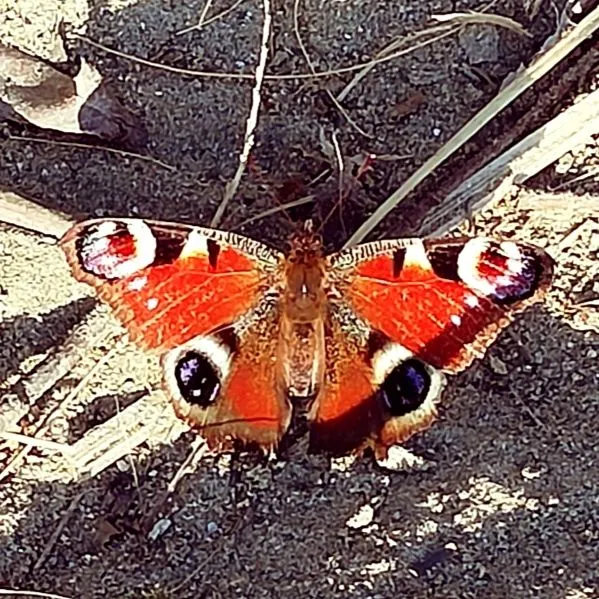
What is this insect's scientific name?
Aglais io
